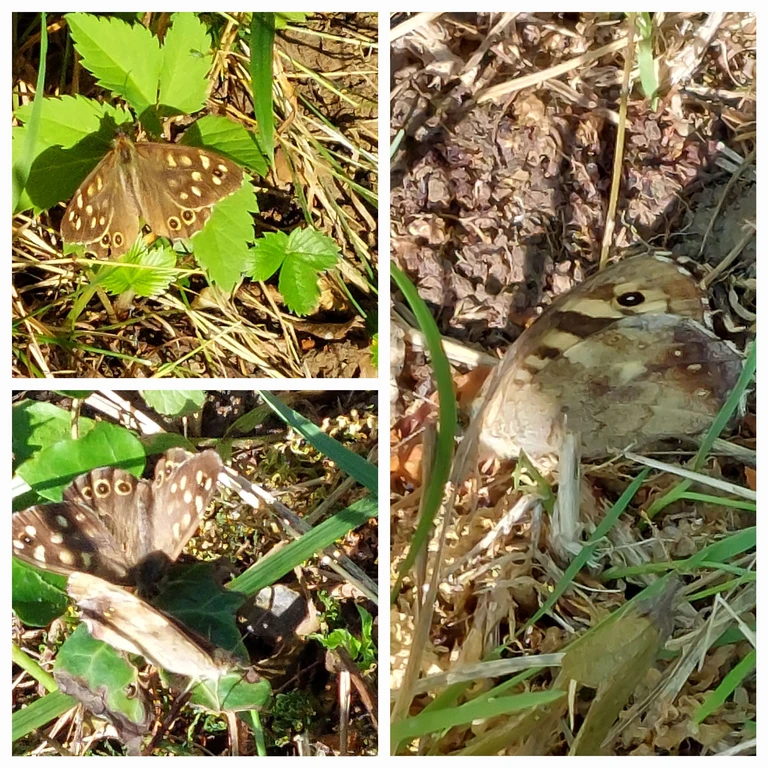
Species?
Pararge aegeria
